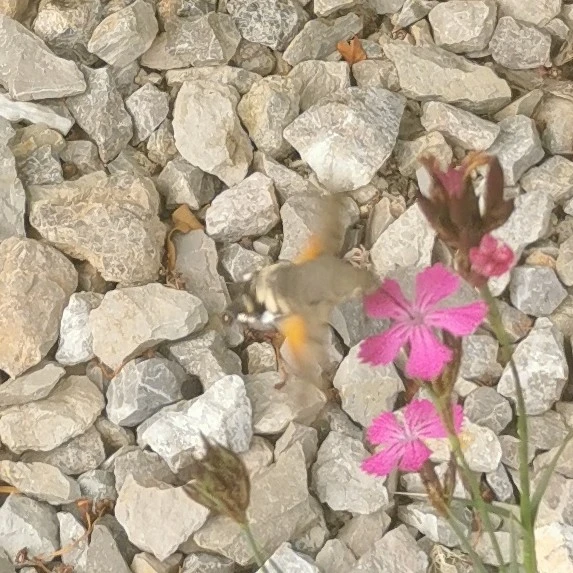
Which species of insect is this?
Macroglossum stellatarum
